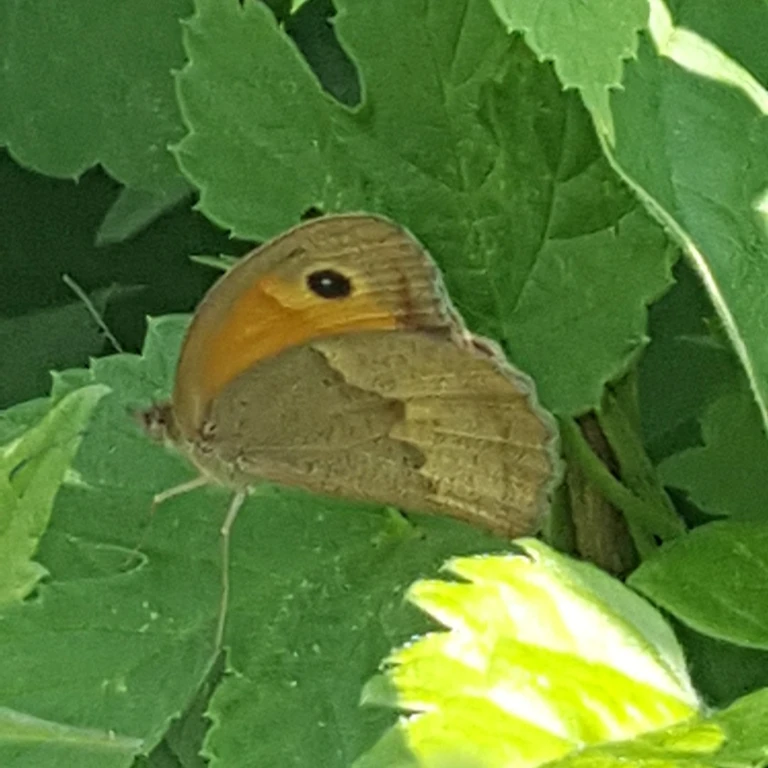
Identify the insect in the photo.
Maniola jurtina
